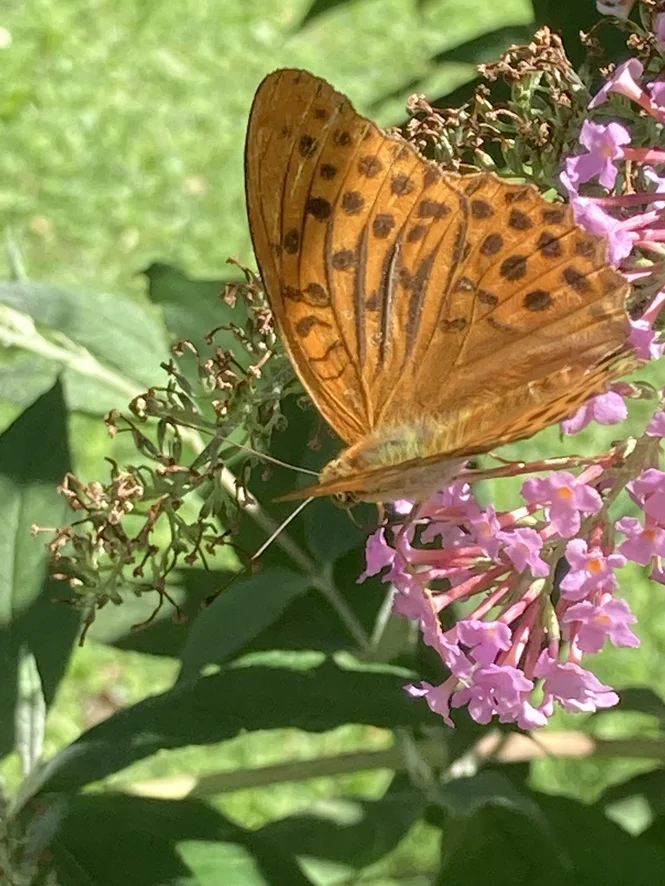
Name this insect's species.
Argynnis paphia
